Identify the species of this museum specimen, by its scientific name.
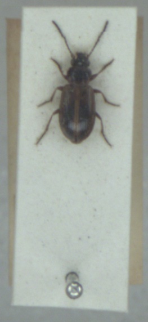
Dicheirotrichus cognatus
